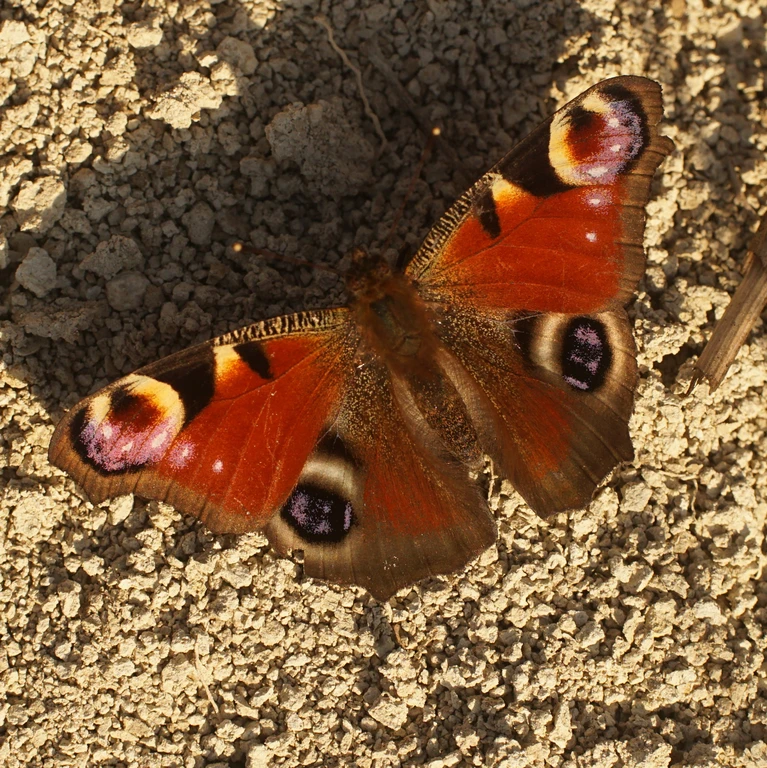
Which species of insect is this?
Aglais io
